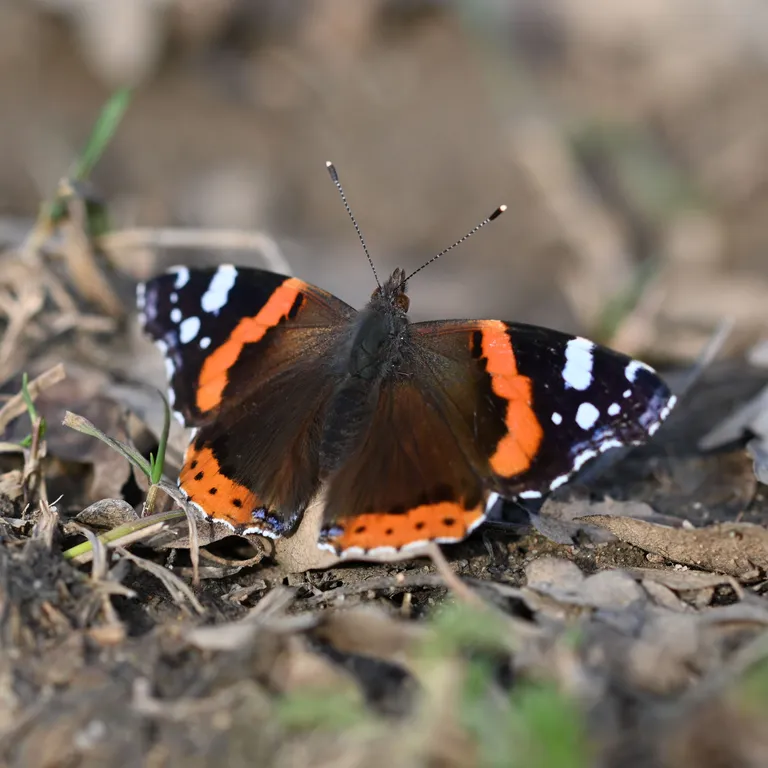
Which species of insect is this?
Vanessa atalanta
